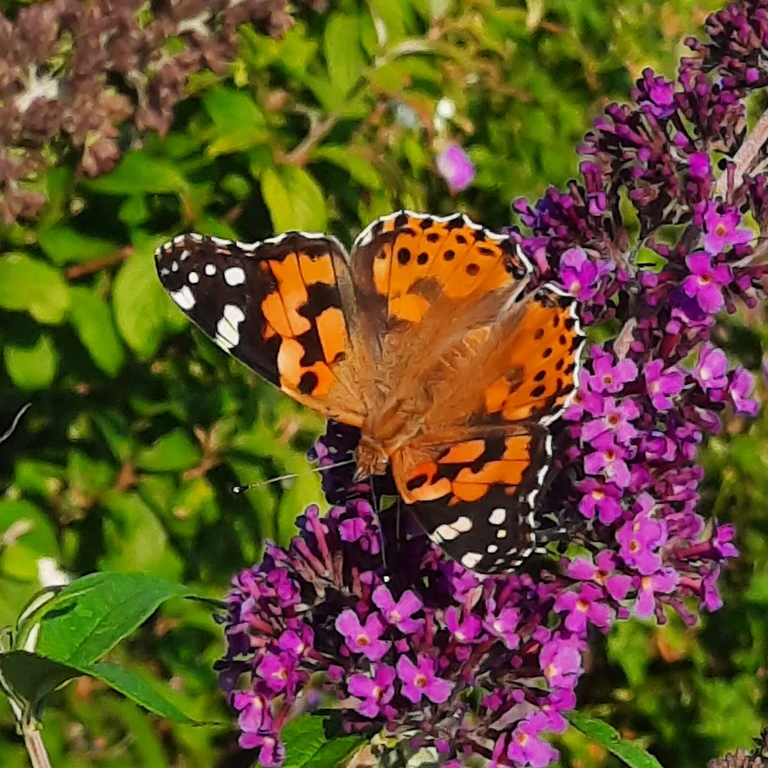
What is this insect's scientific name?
Vanessa cardui
